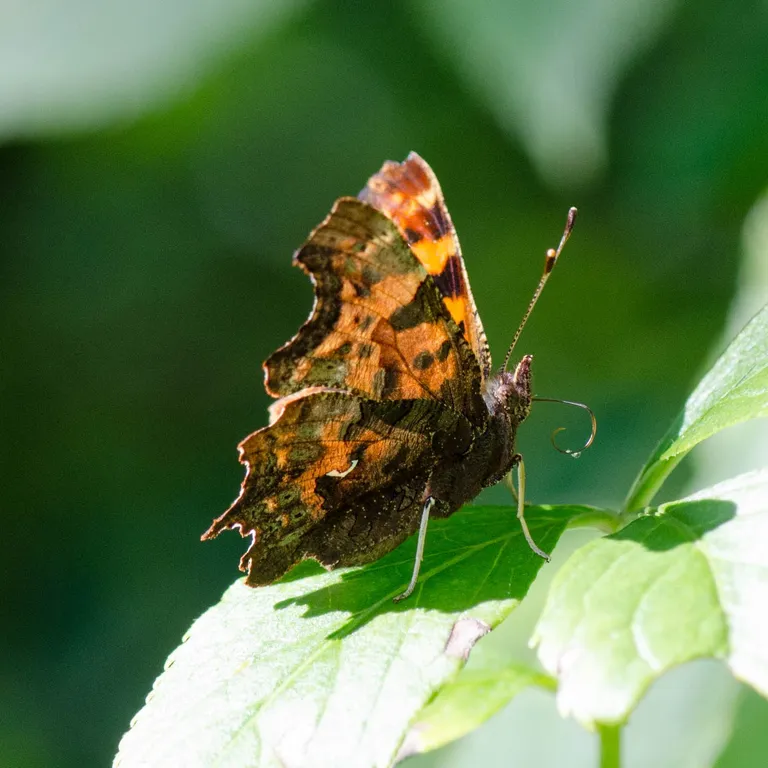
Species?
Polygonia c-album
